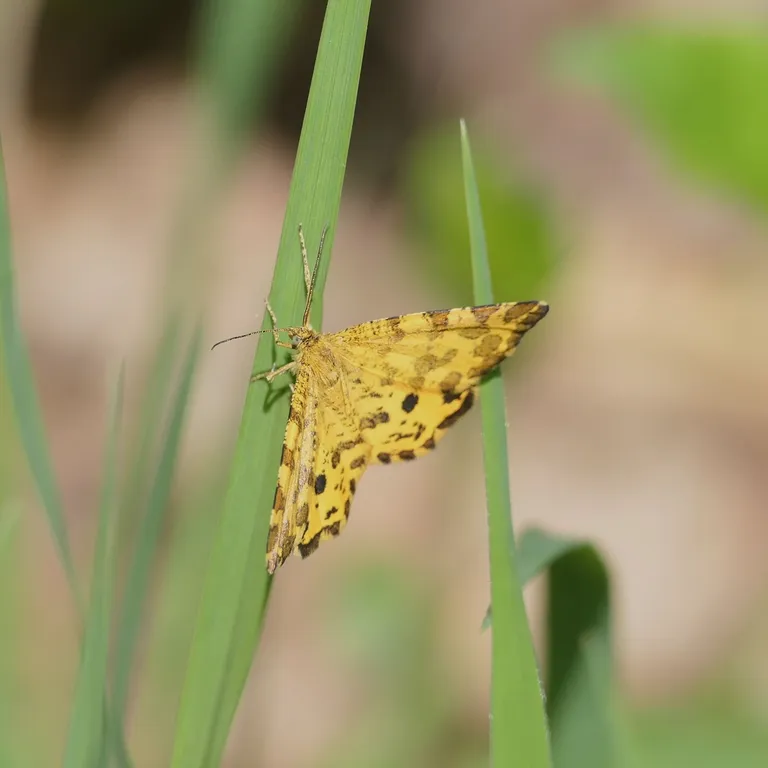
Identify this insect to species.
Pseudopanthera macularia
